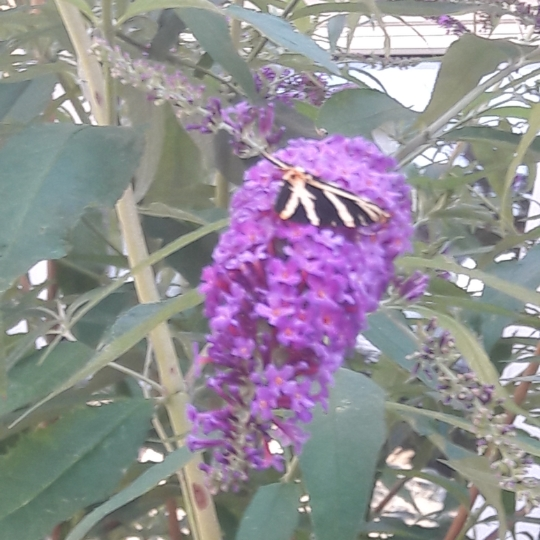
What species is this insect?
Euplagia quadripunctaria
